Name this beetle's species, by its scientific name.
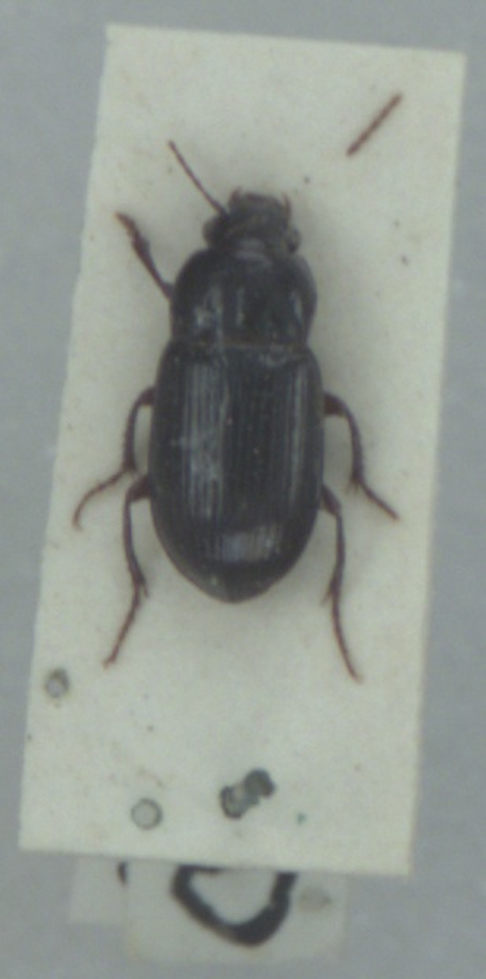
Amara apricaria
